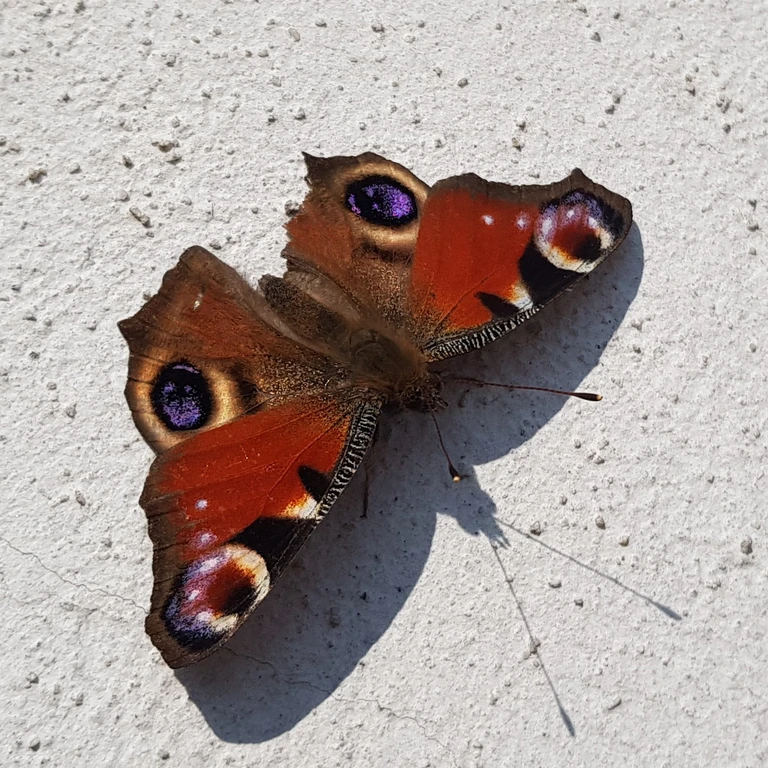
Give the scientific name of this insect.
Aglais io
